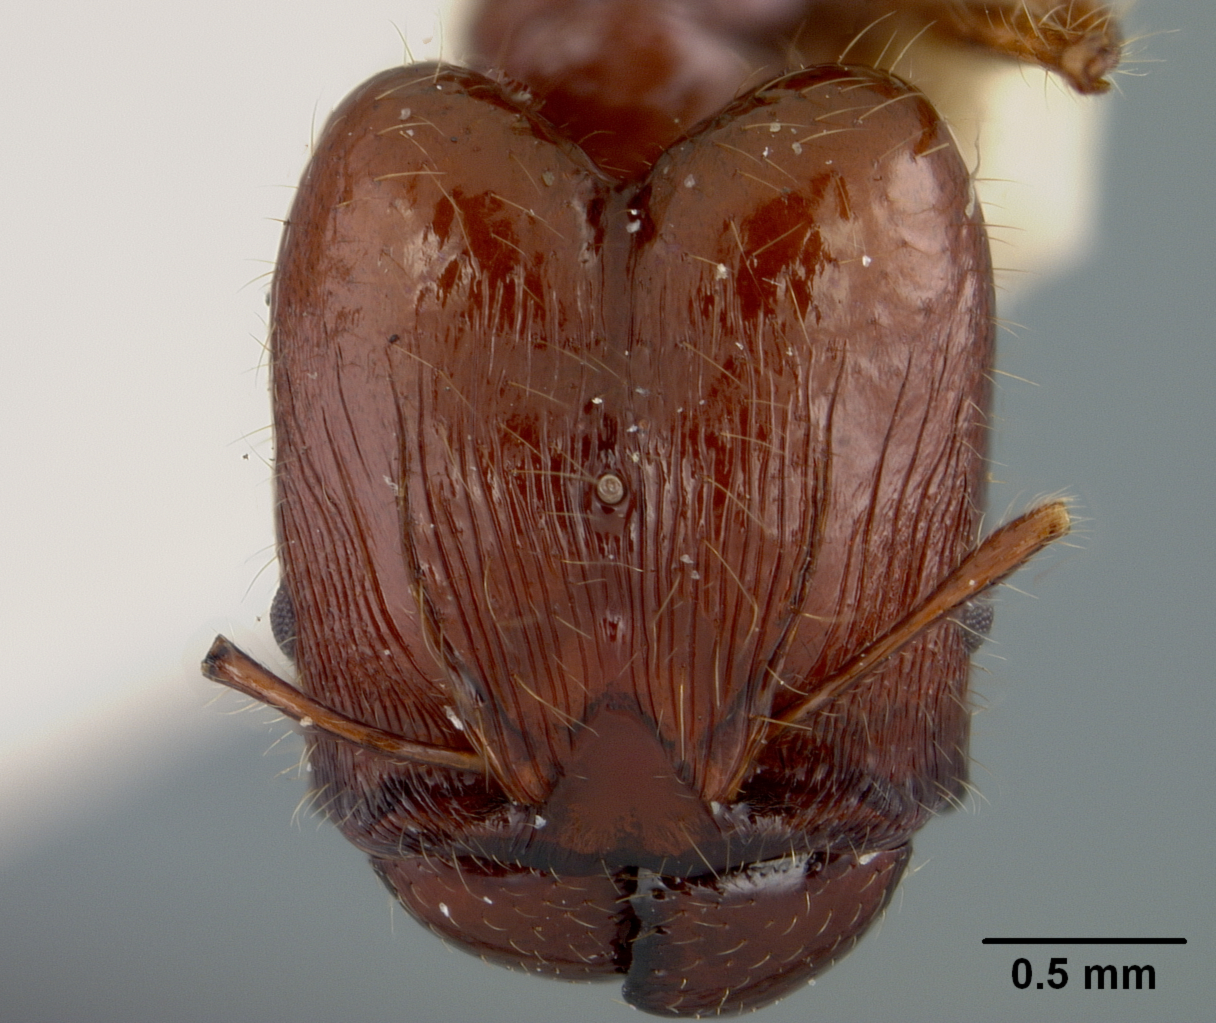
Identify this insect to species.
Pheidole colaensis
